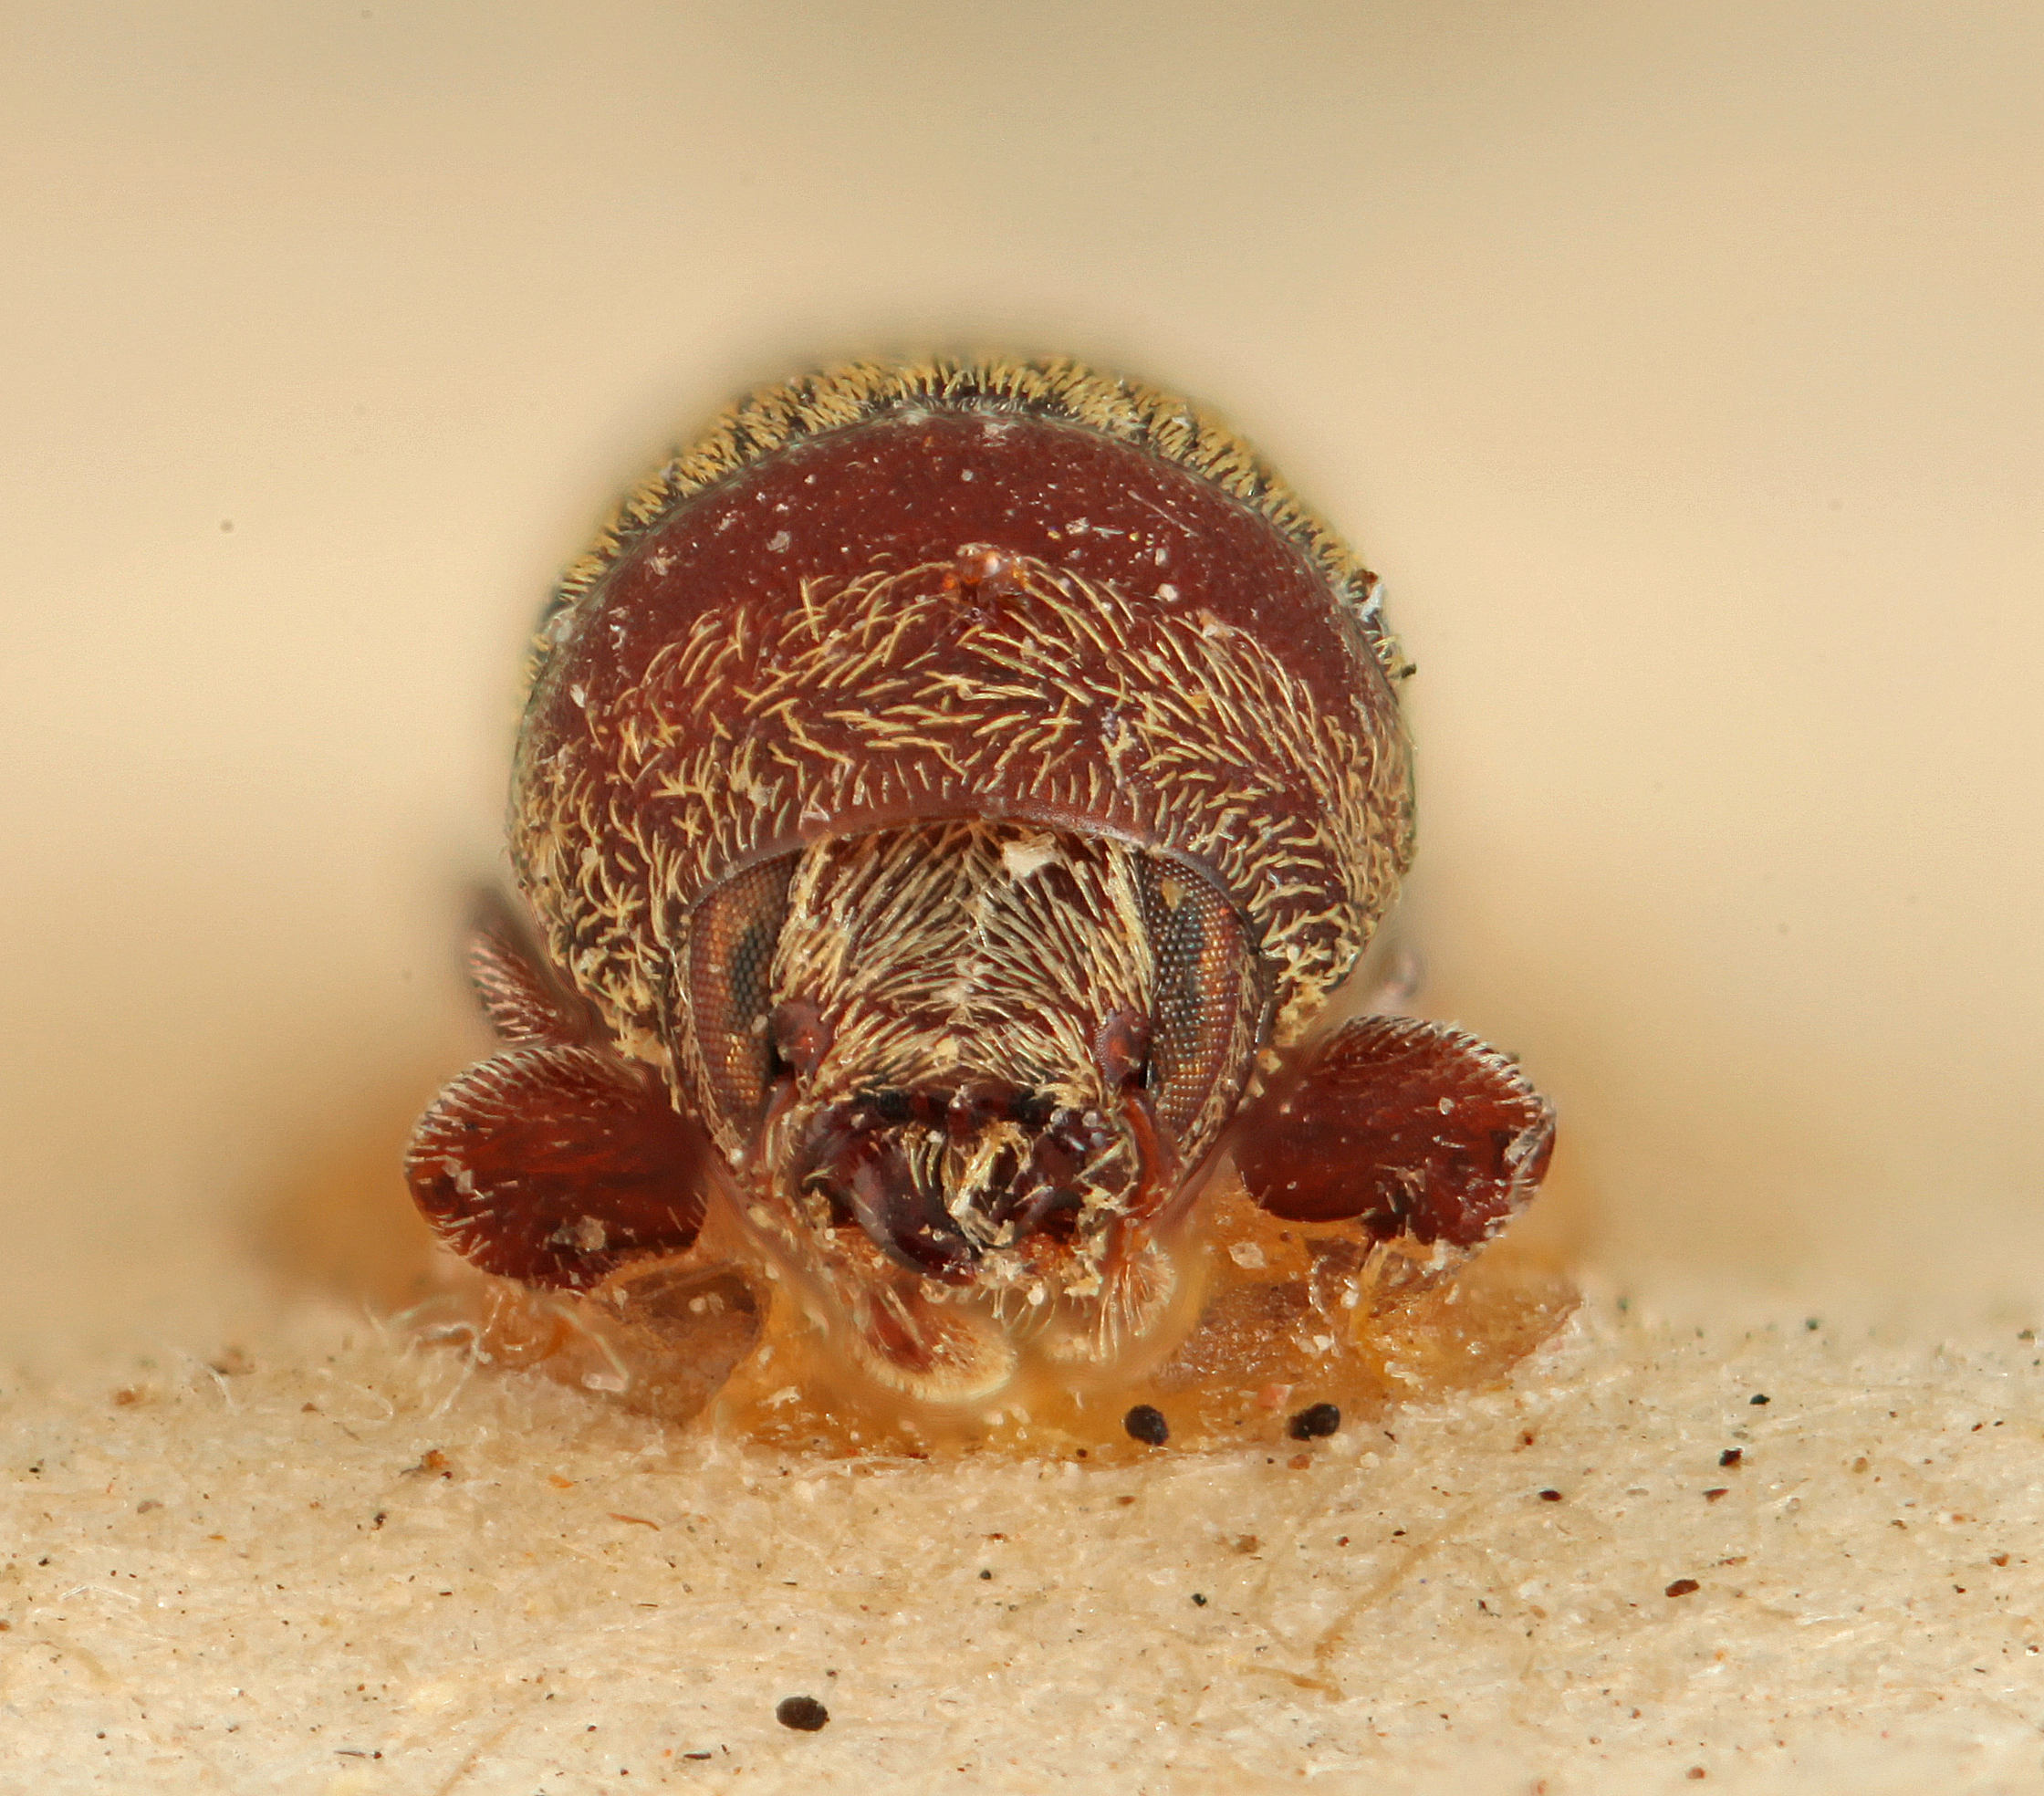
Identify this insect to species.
Loganius vestitus
